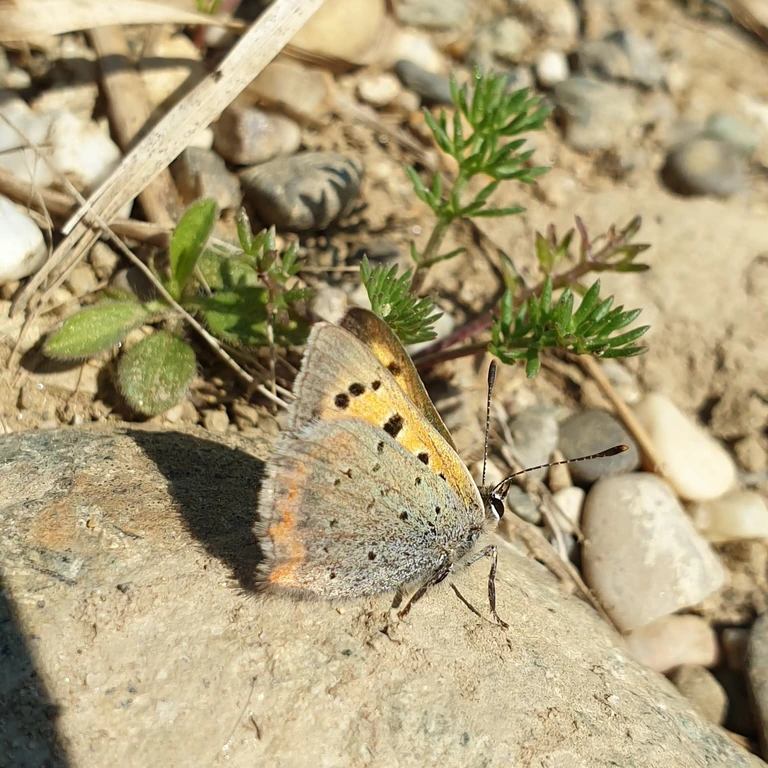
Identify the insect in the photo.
Lycaena phlaeas
